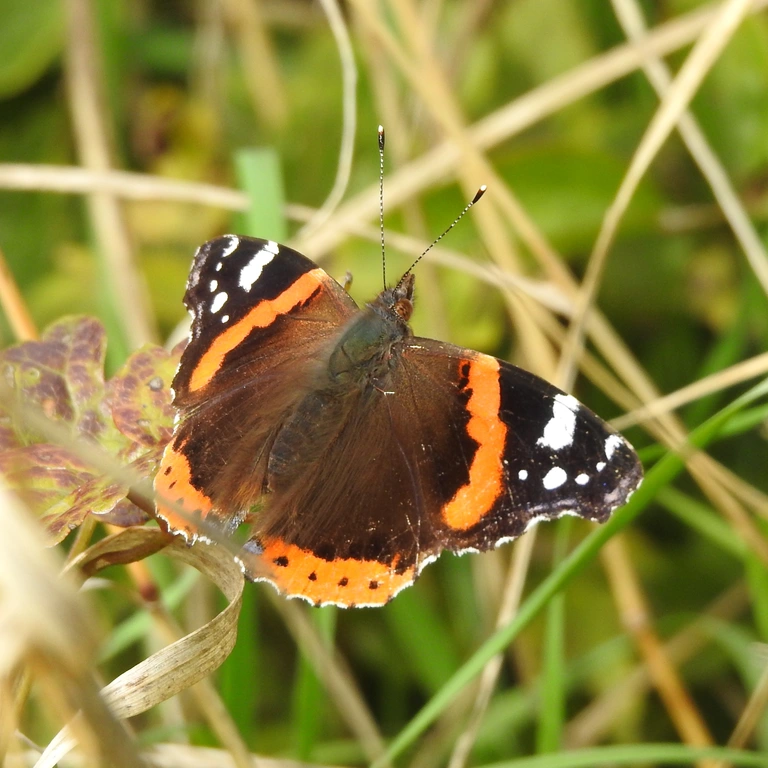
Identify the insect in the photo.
Vanessa atalanta
